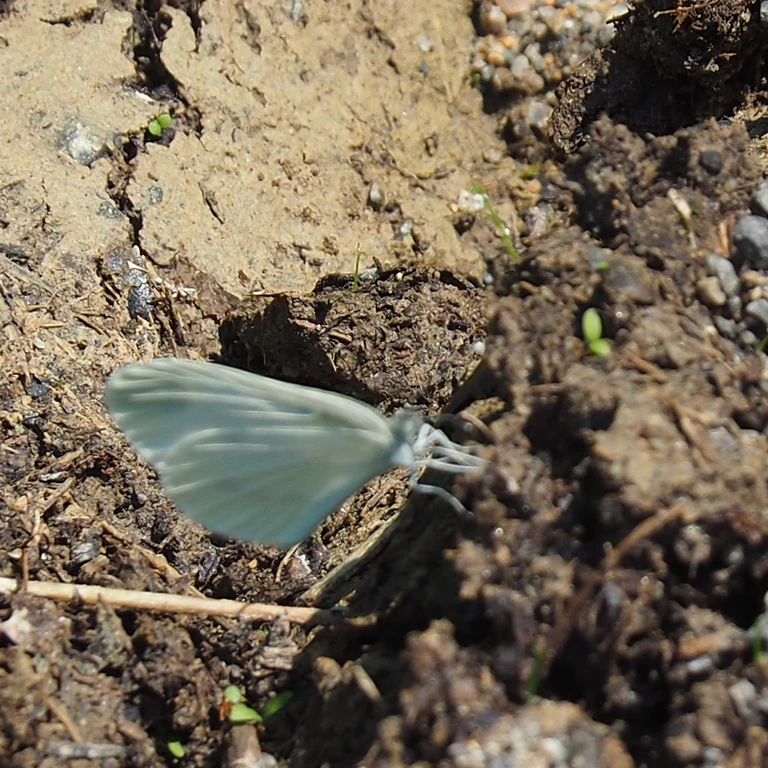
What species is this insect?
Leptidea sinapis/juvernica
